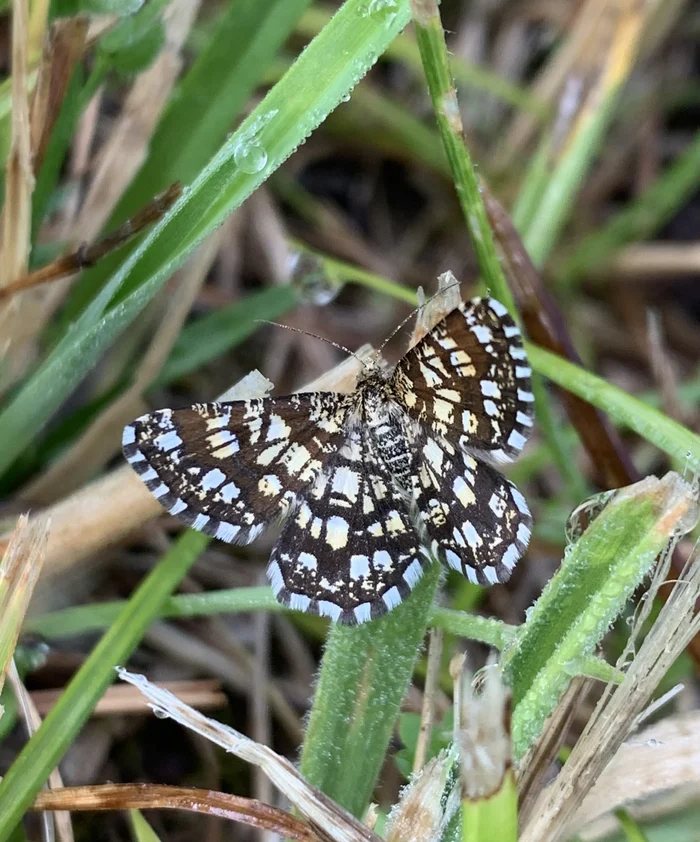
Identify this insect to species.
Chiasmia clathrata
